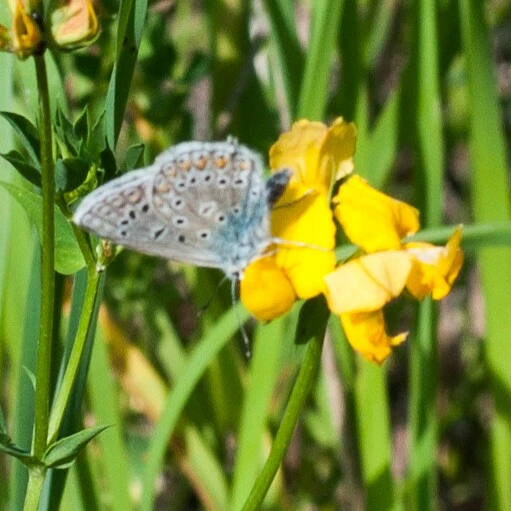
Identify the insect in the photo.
Polyommatus icarus
